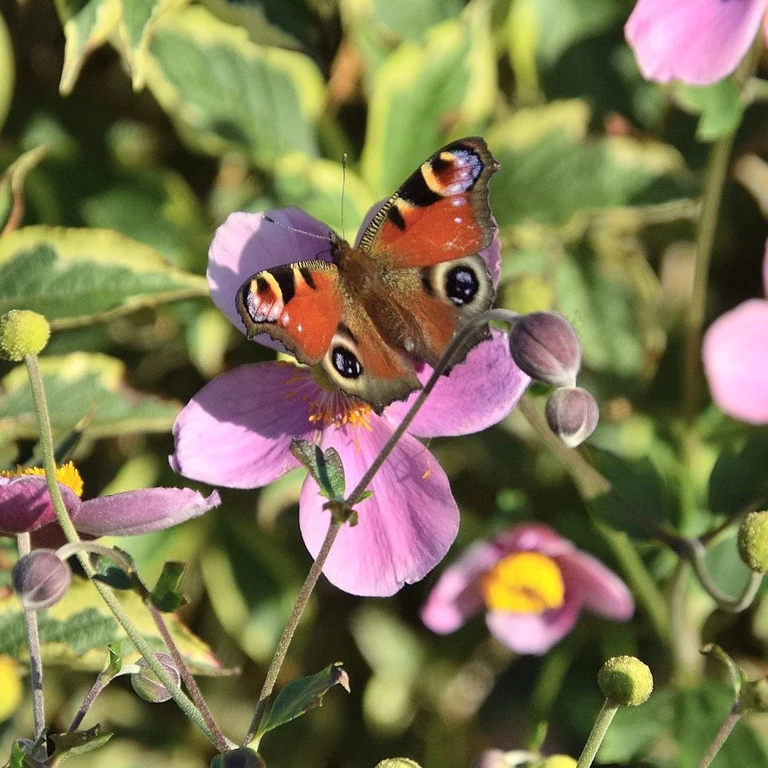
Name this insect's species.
Aglais io
